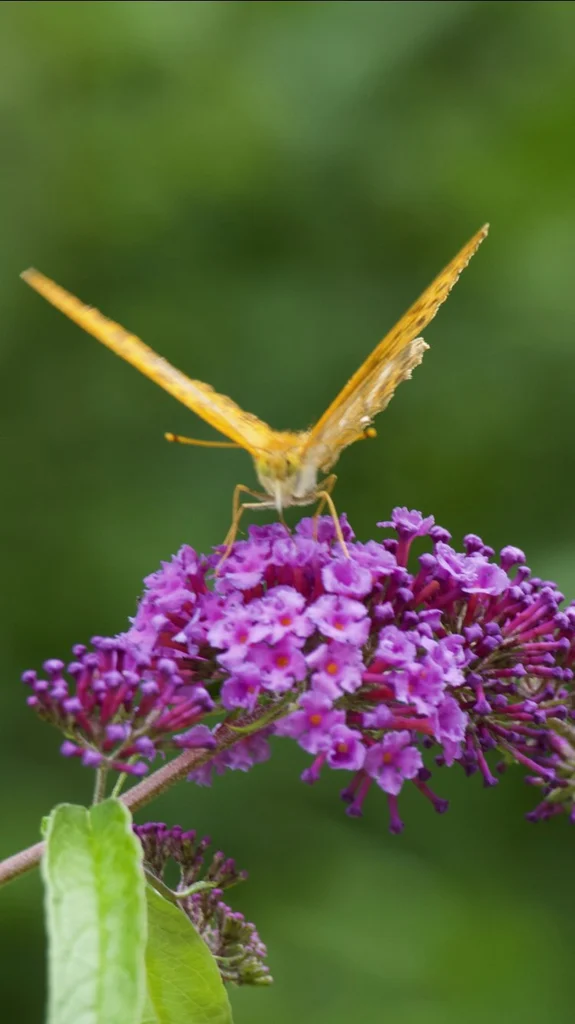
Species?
Argynnis paphia
